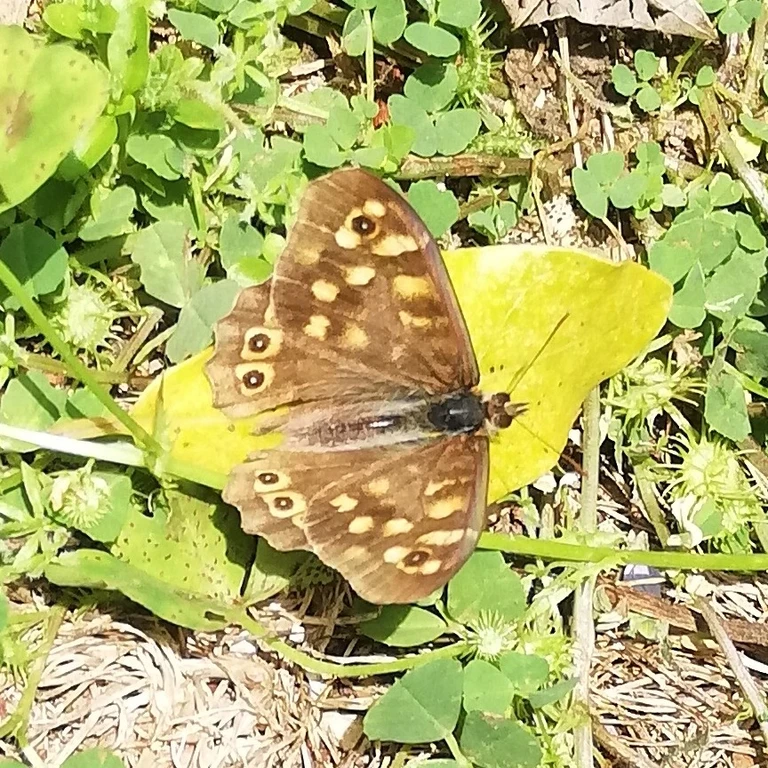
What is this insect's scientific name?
Pararge aegeria
